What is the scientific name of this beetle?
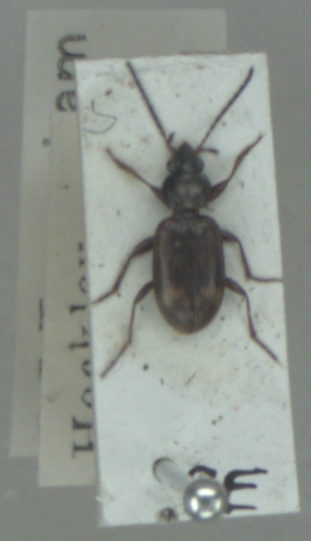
Bembidion dentellum
